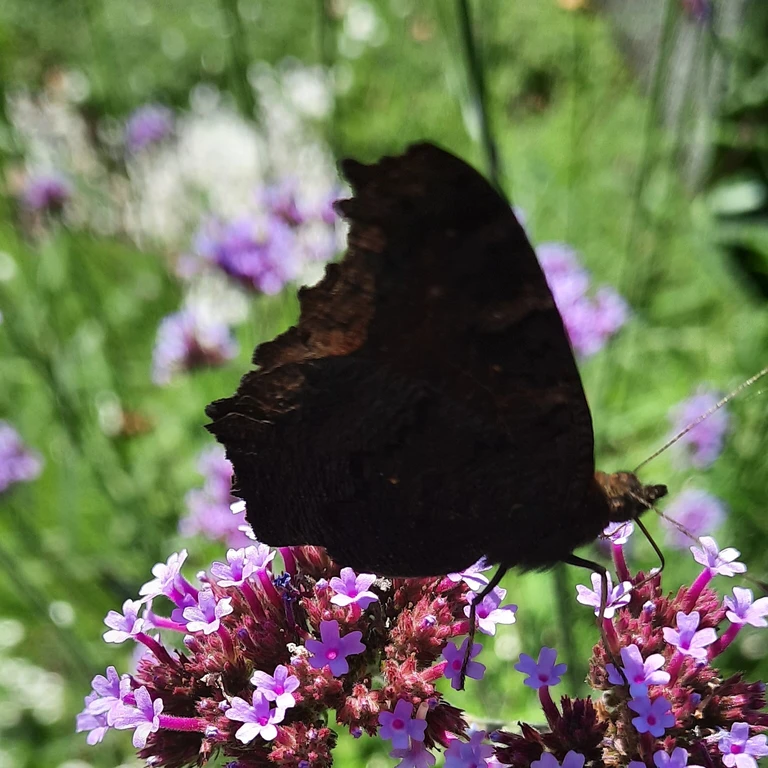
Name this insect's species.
Aglais io
